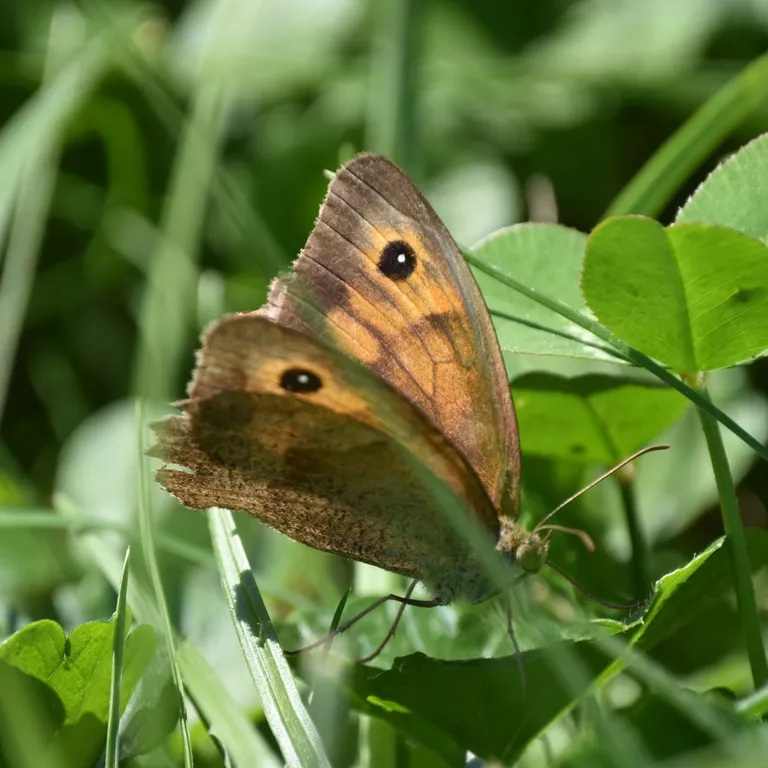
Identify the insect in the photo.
Maniola jurtina
